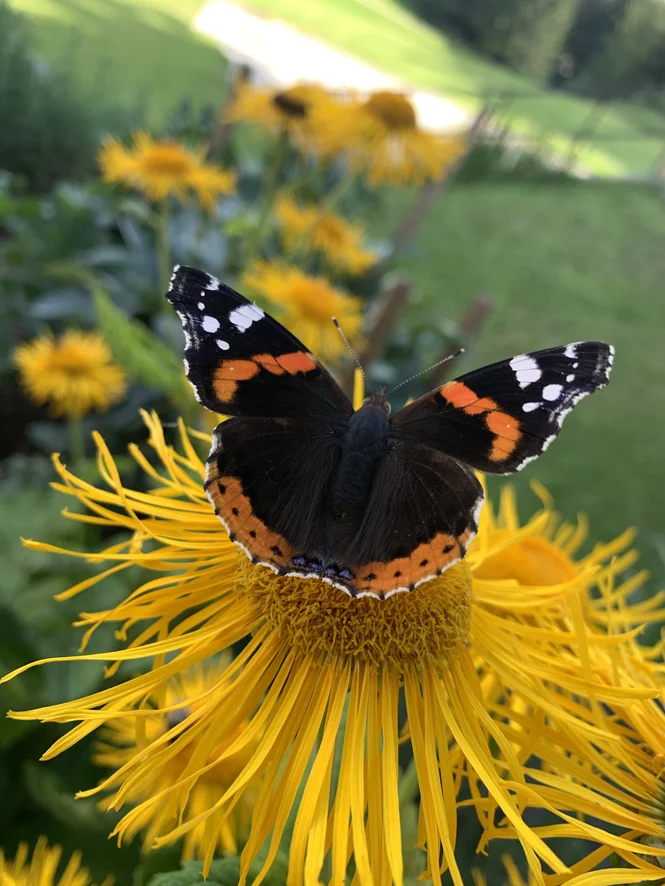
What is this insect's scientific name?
Vanessa atalanta
